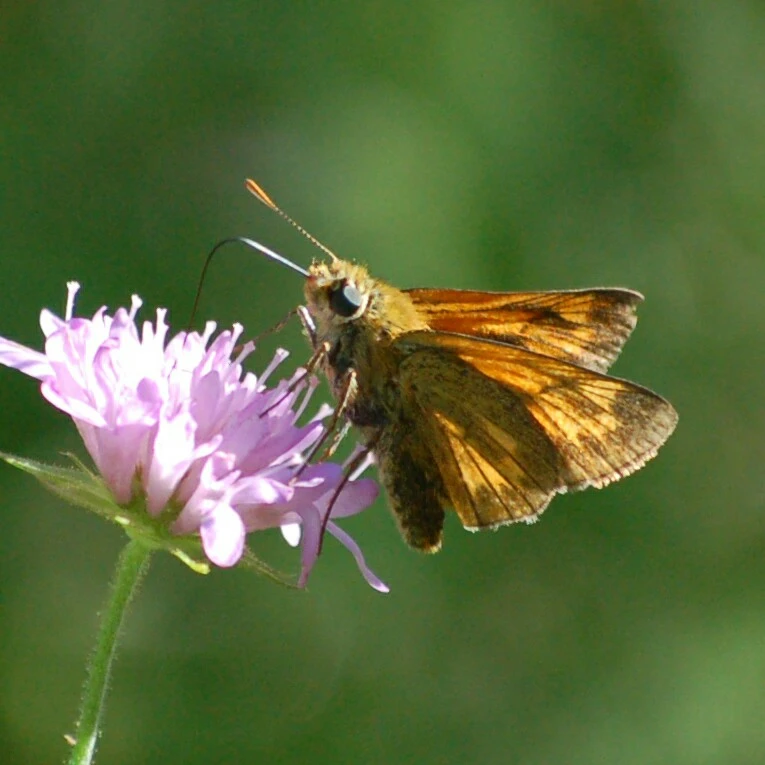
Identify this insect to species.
Ochlodes sylvanus (also Ochlodes venata)
